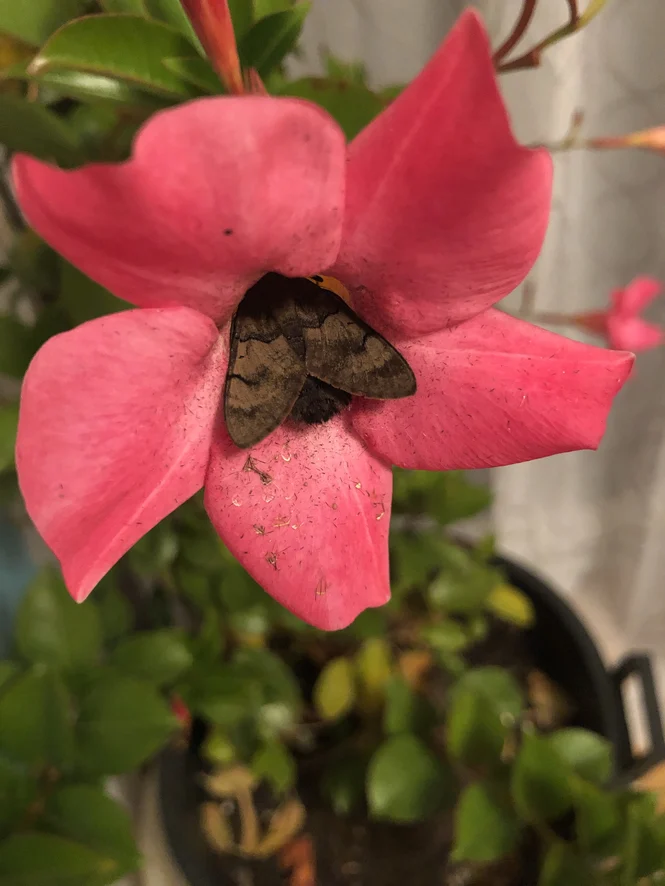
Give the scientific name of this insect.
Macroglossum stellatarum
